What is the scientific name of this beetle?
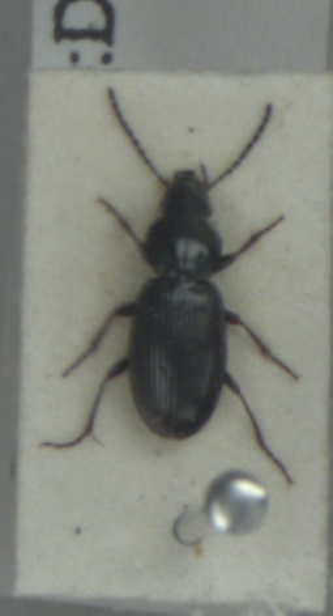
Pterostichus diligens
